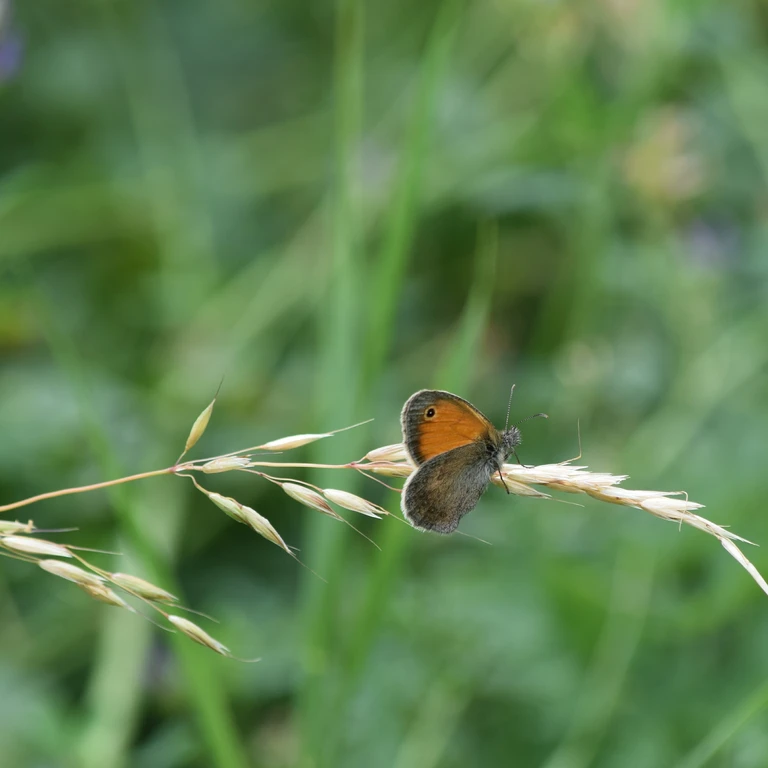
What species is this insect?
Coenonympha pamphilus
